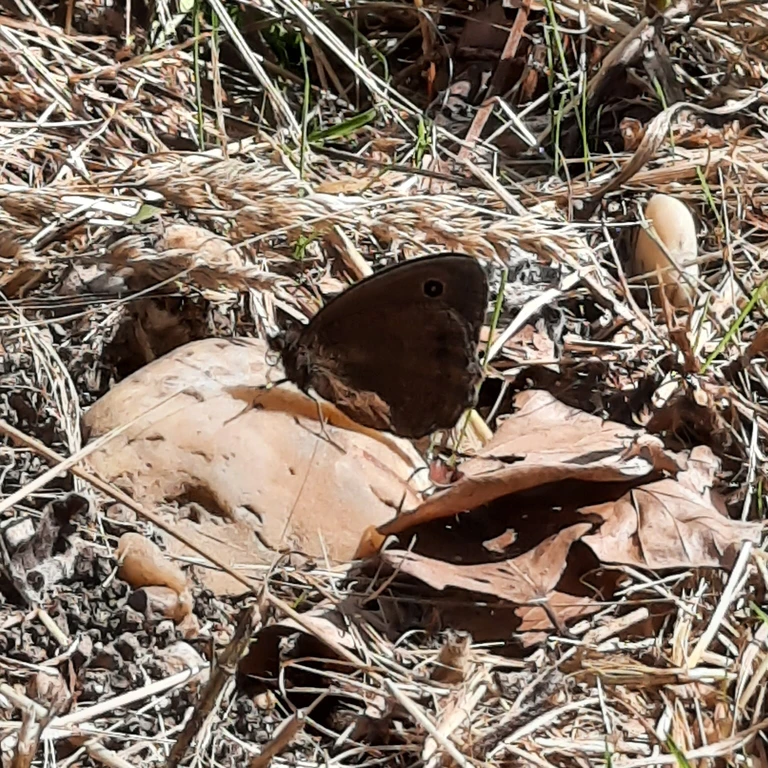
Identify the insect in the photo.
Minois dryas
